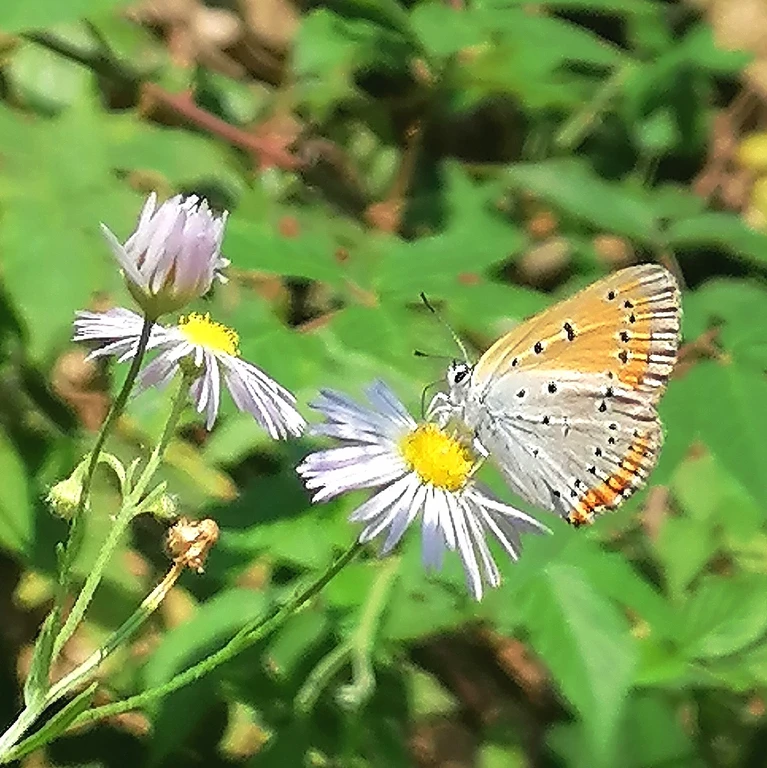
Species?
Lycaena dispar
